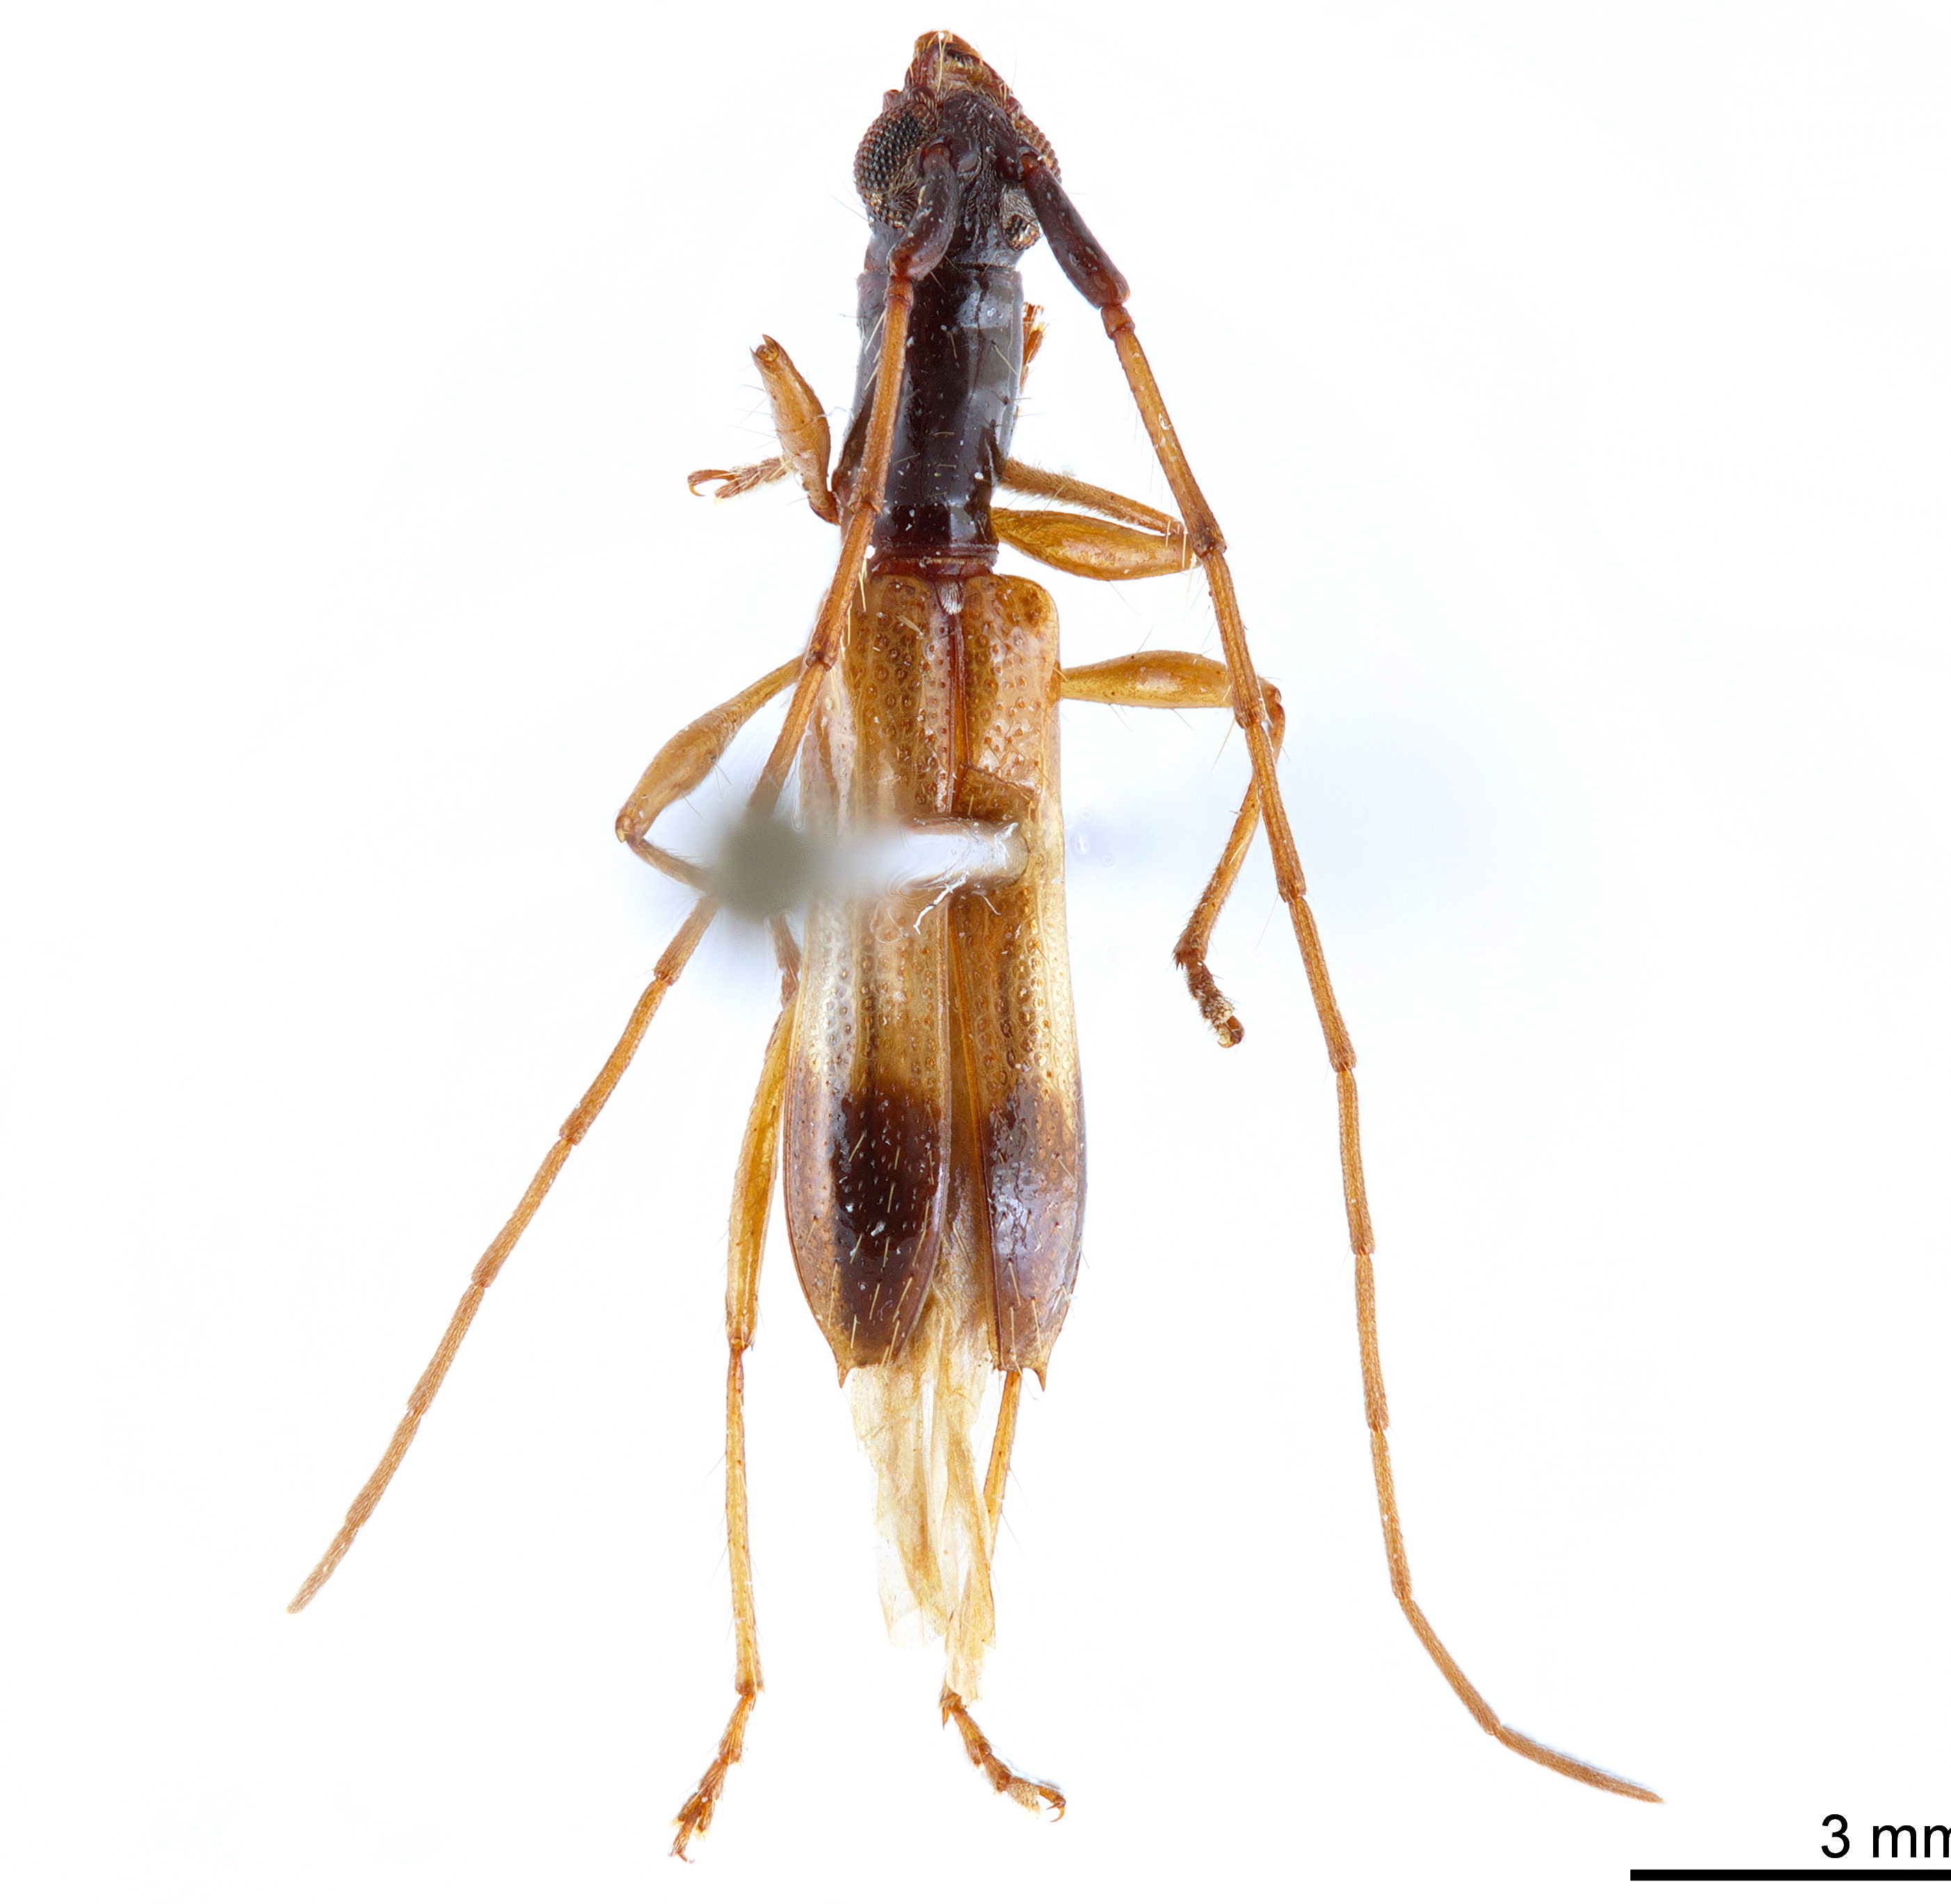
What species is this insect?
Gnomidolon friedi
